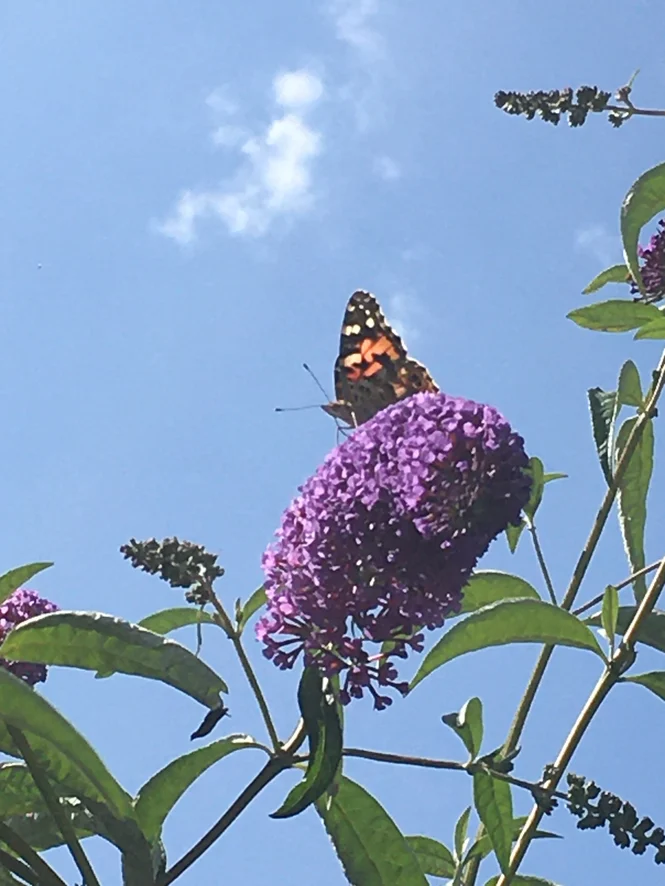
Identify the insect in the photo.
Vanessa cardui
